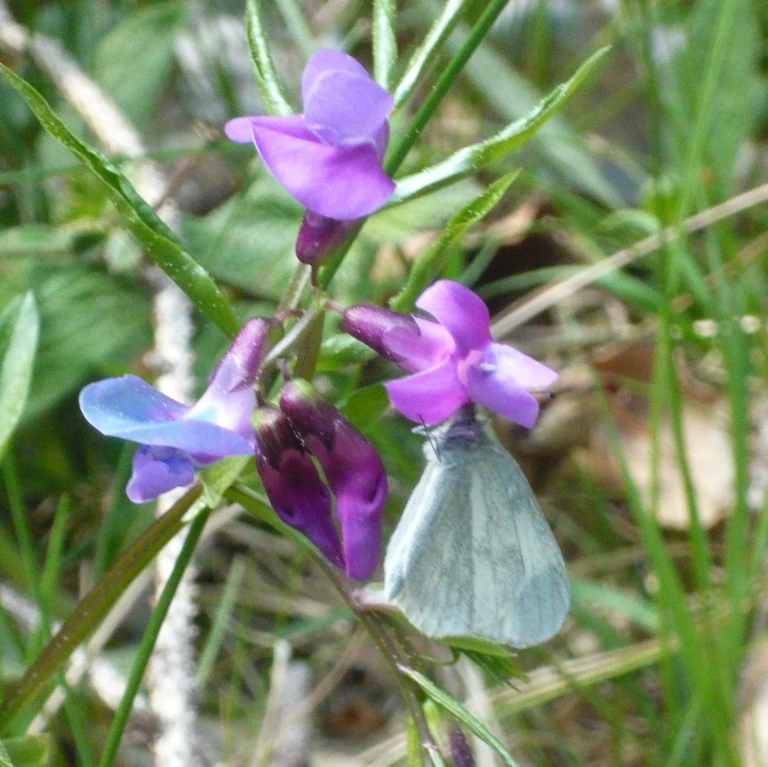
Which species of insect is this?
Leptidea sinapis/juvernica
